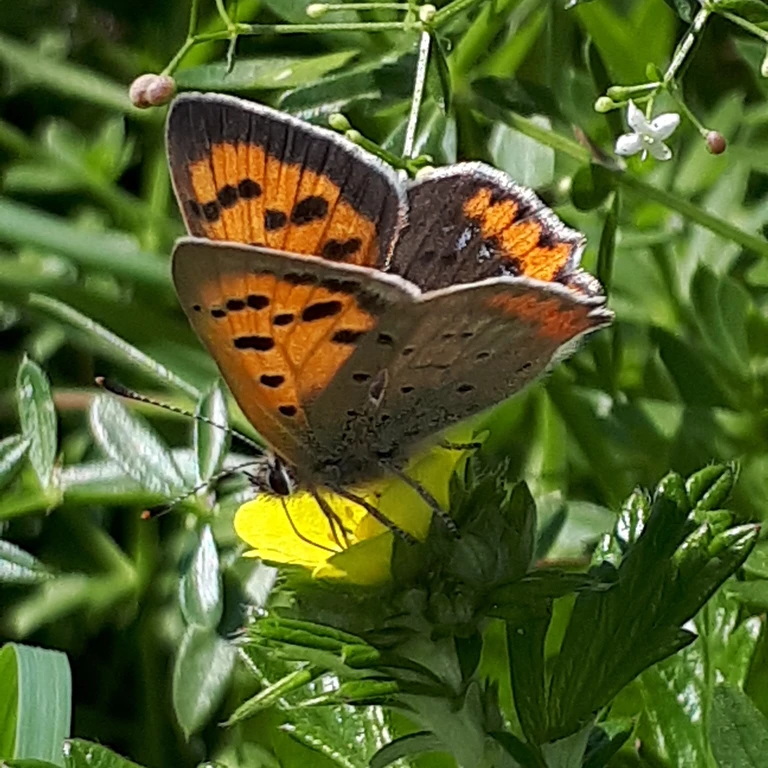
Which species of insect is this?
Lycaena phlaeas
